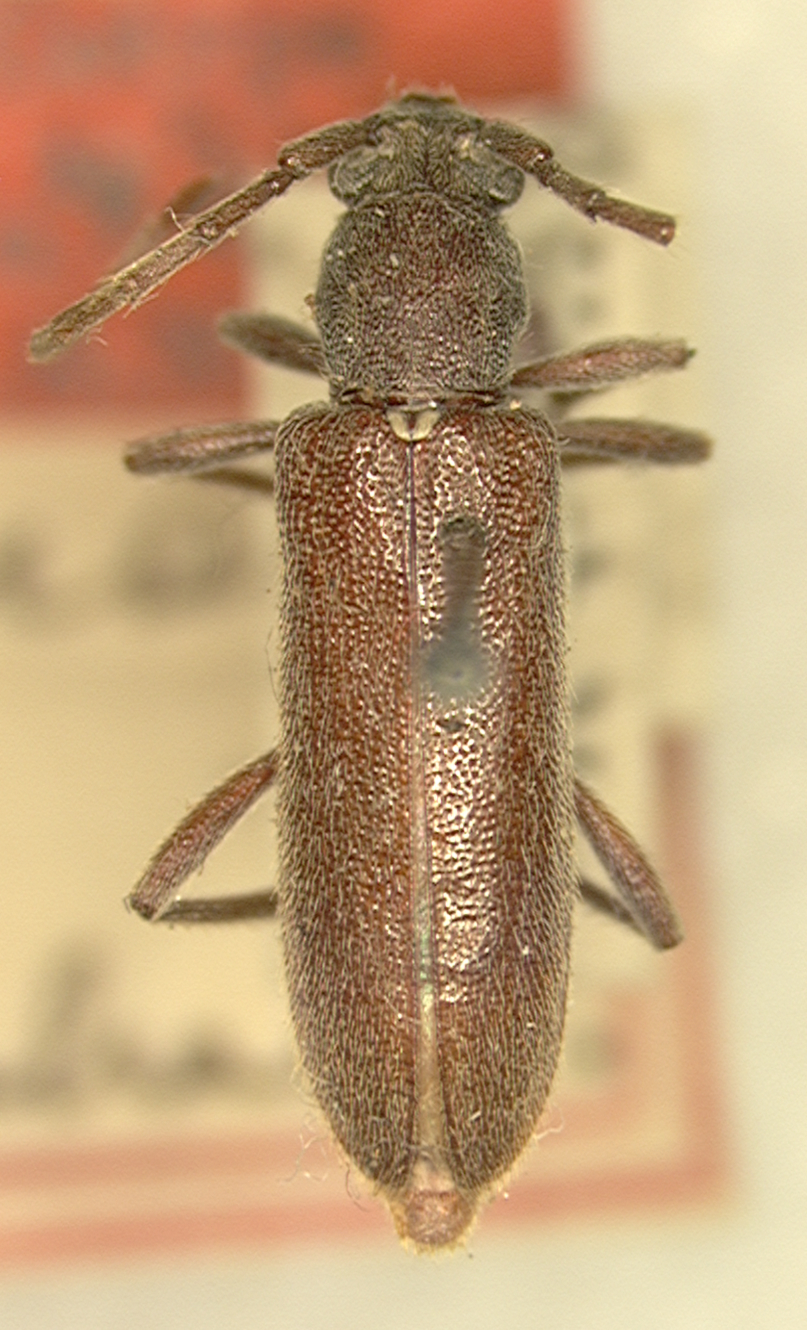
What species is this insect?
Anelaphus simile (also Elaphidion simile)
